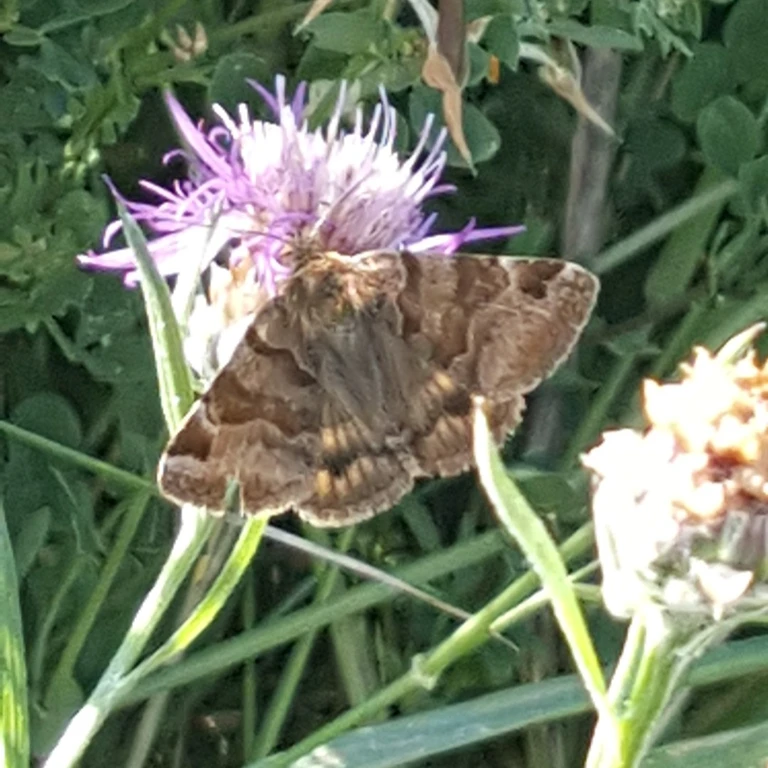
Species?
Euclidia glyphica
